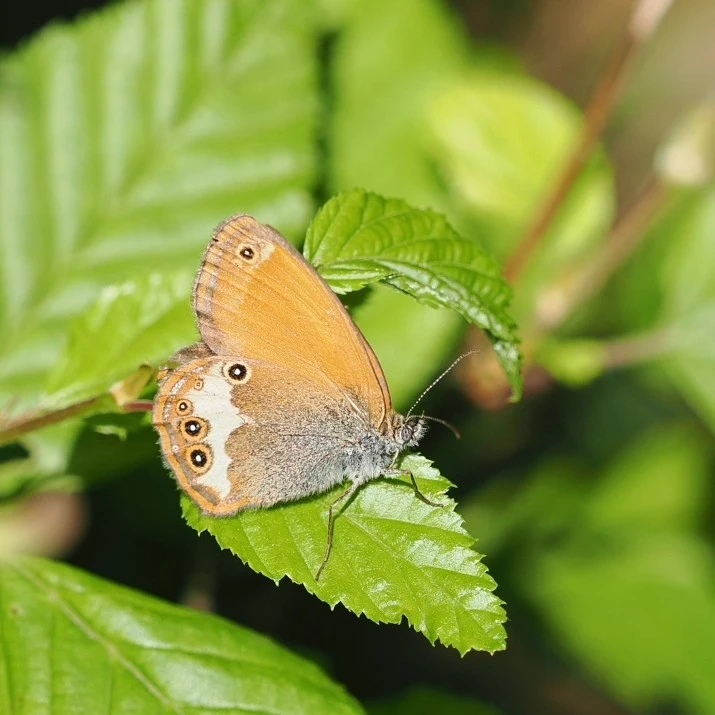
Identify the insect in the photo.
Coenonympha arcania
